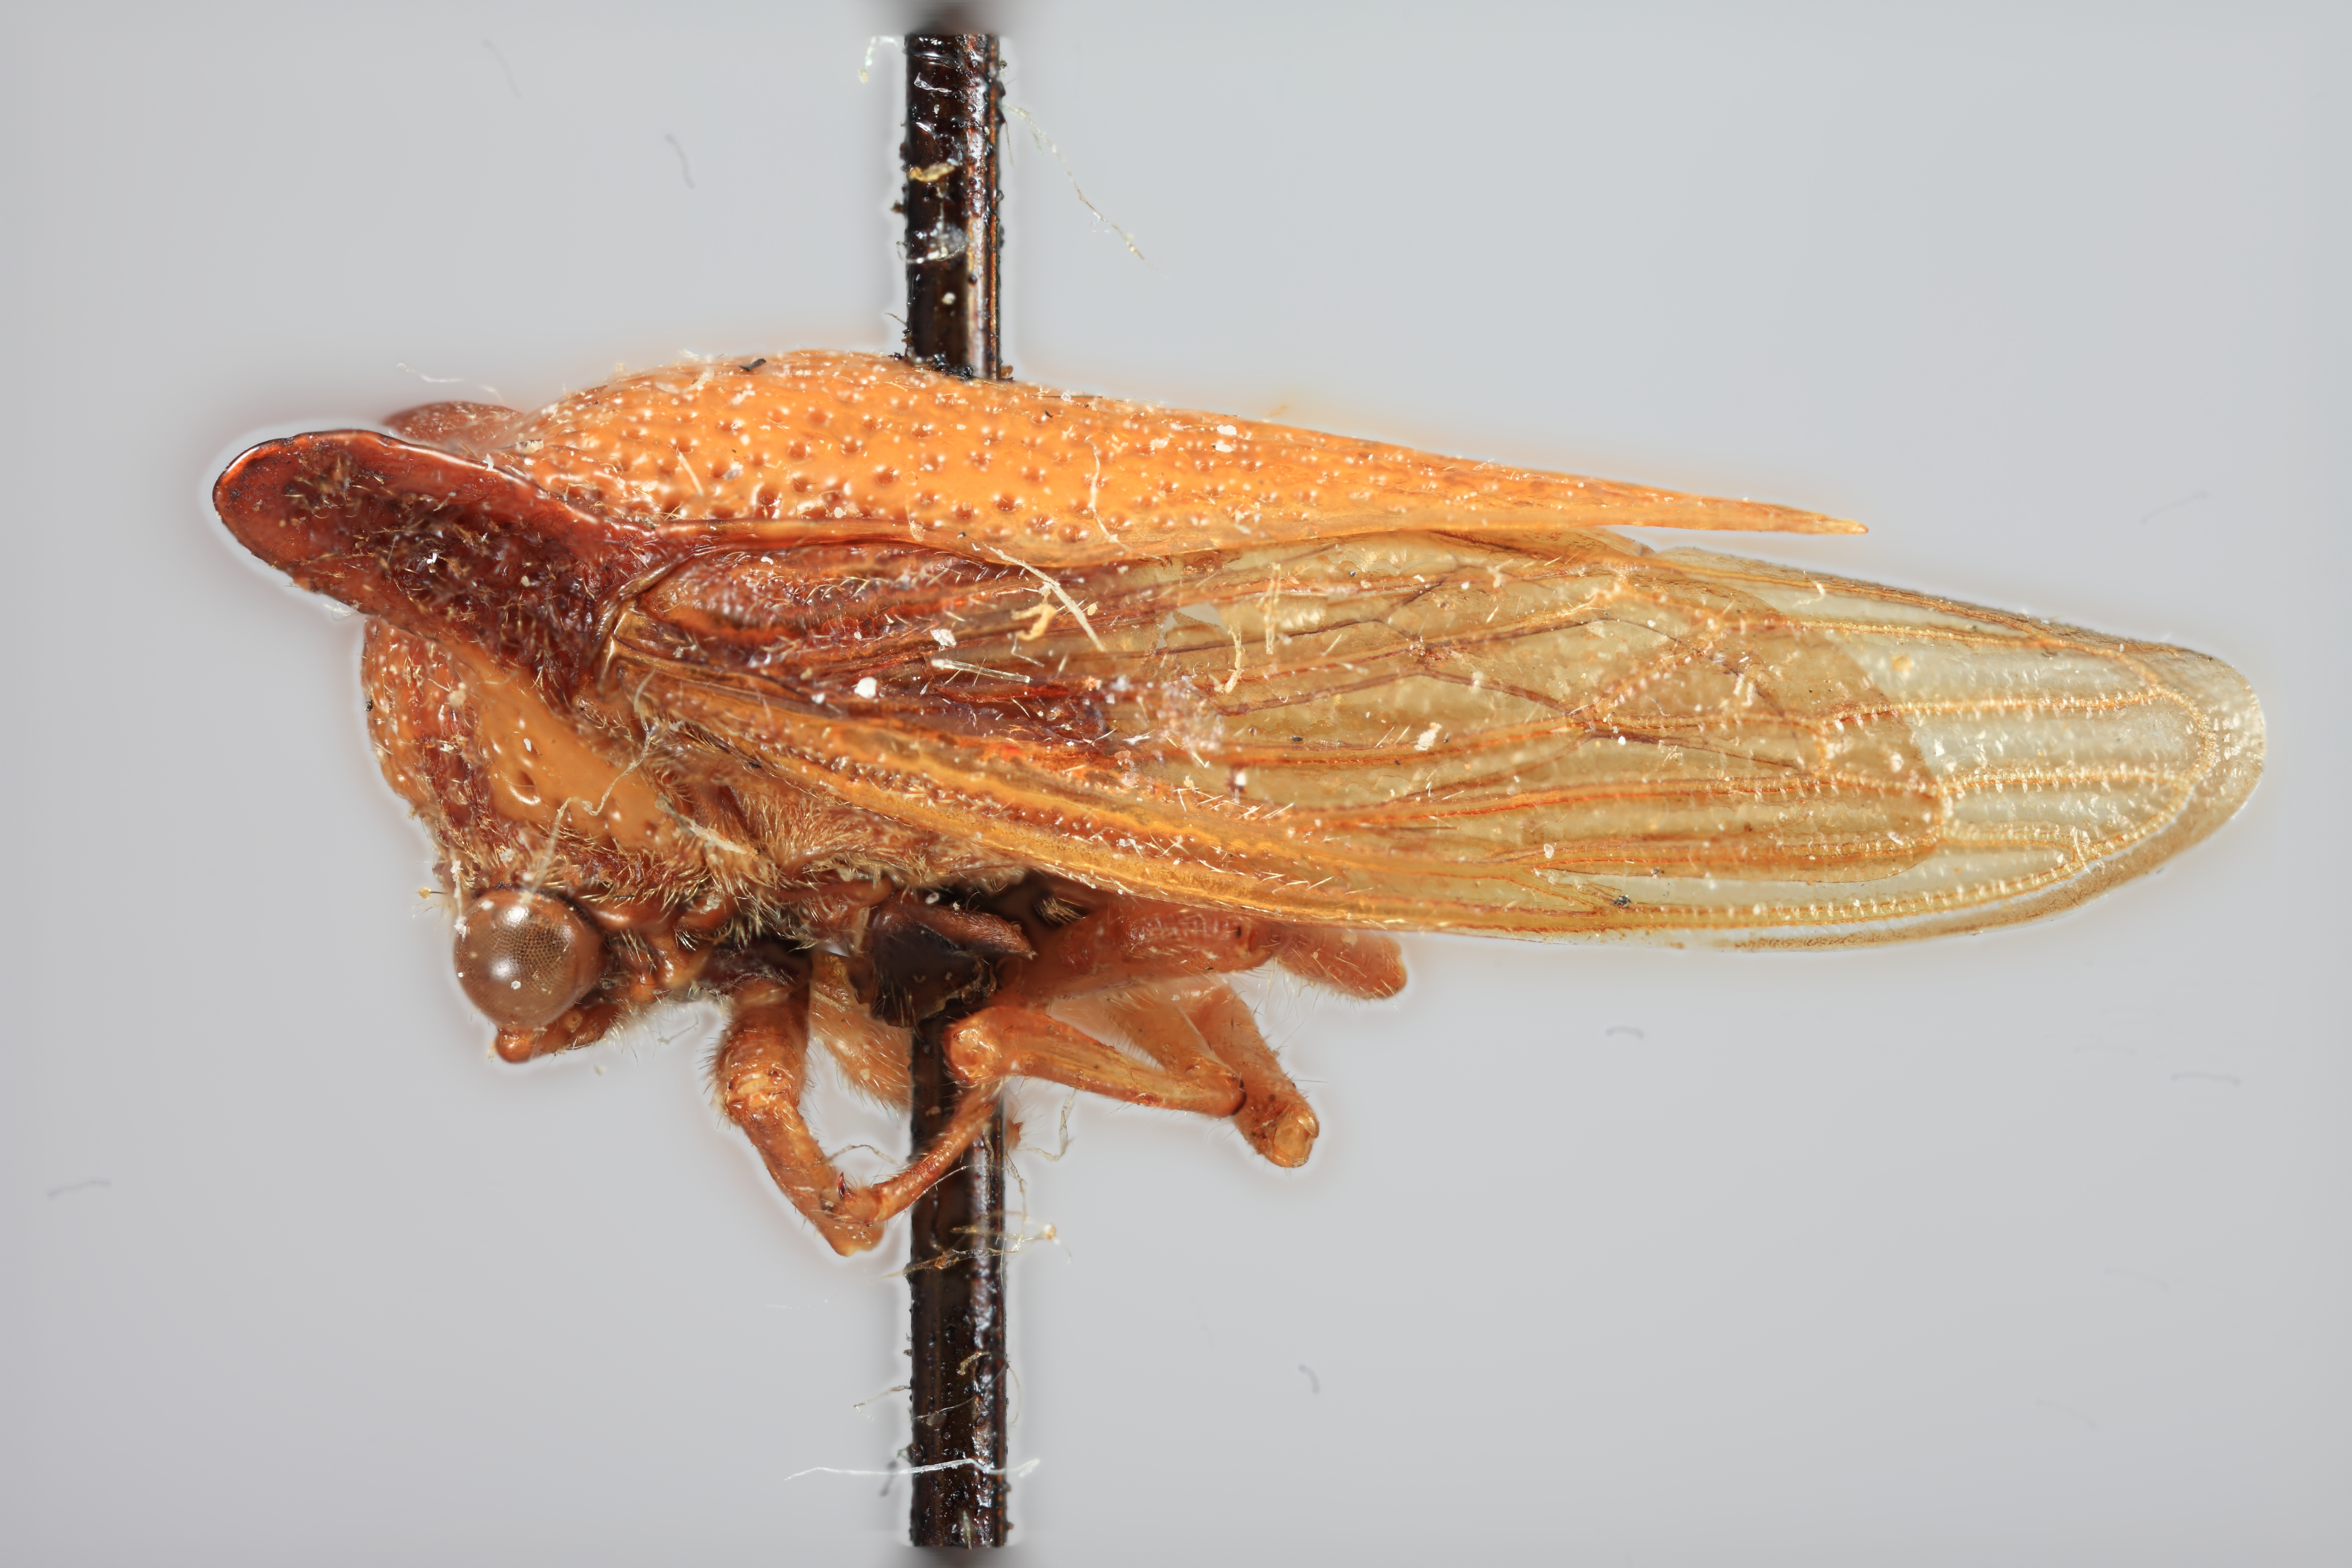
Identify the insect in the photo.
Turrialbia felina
